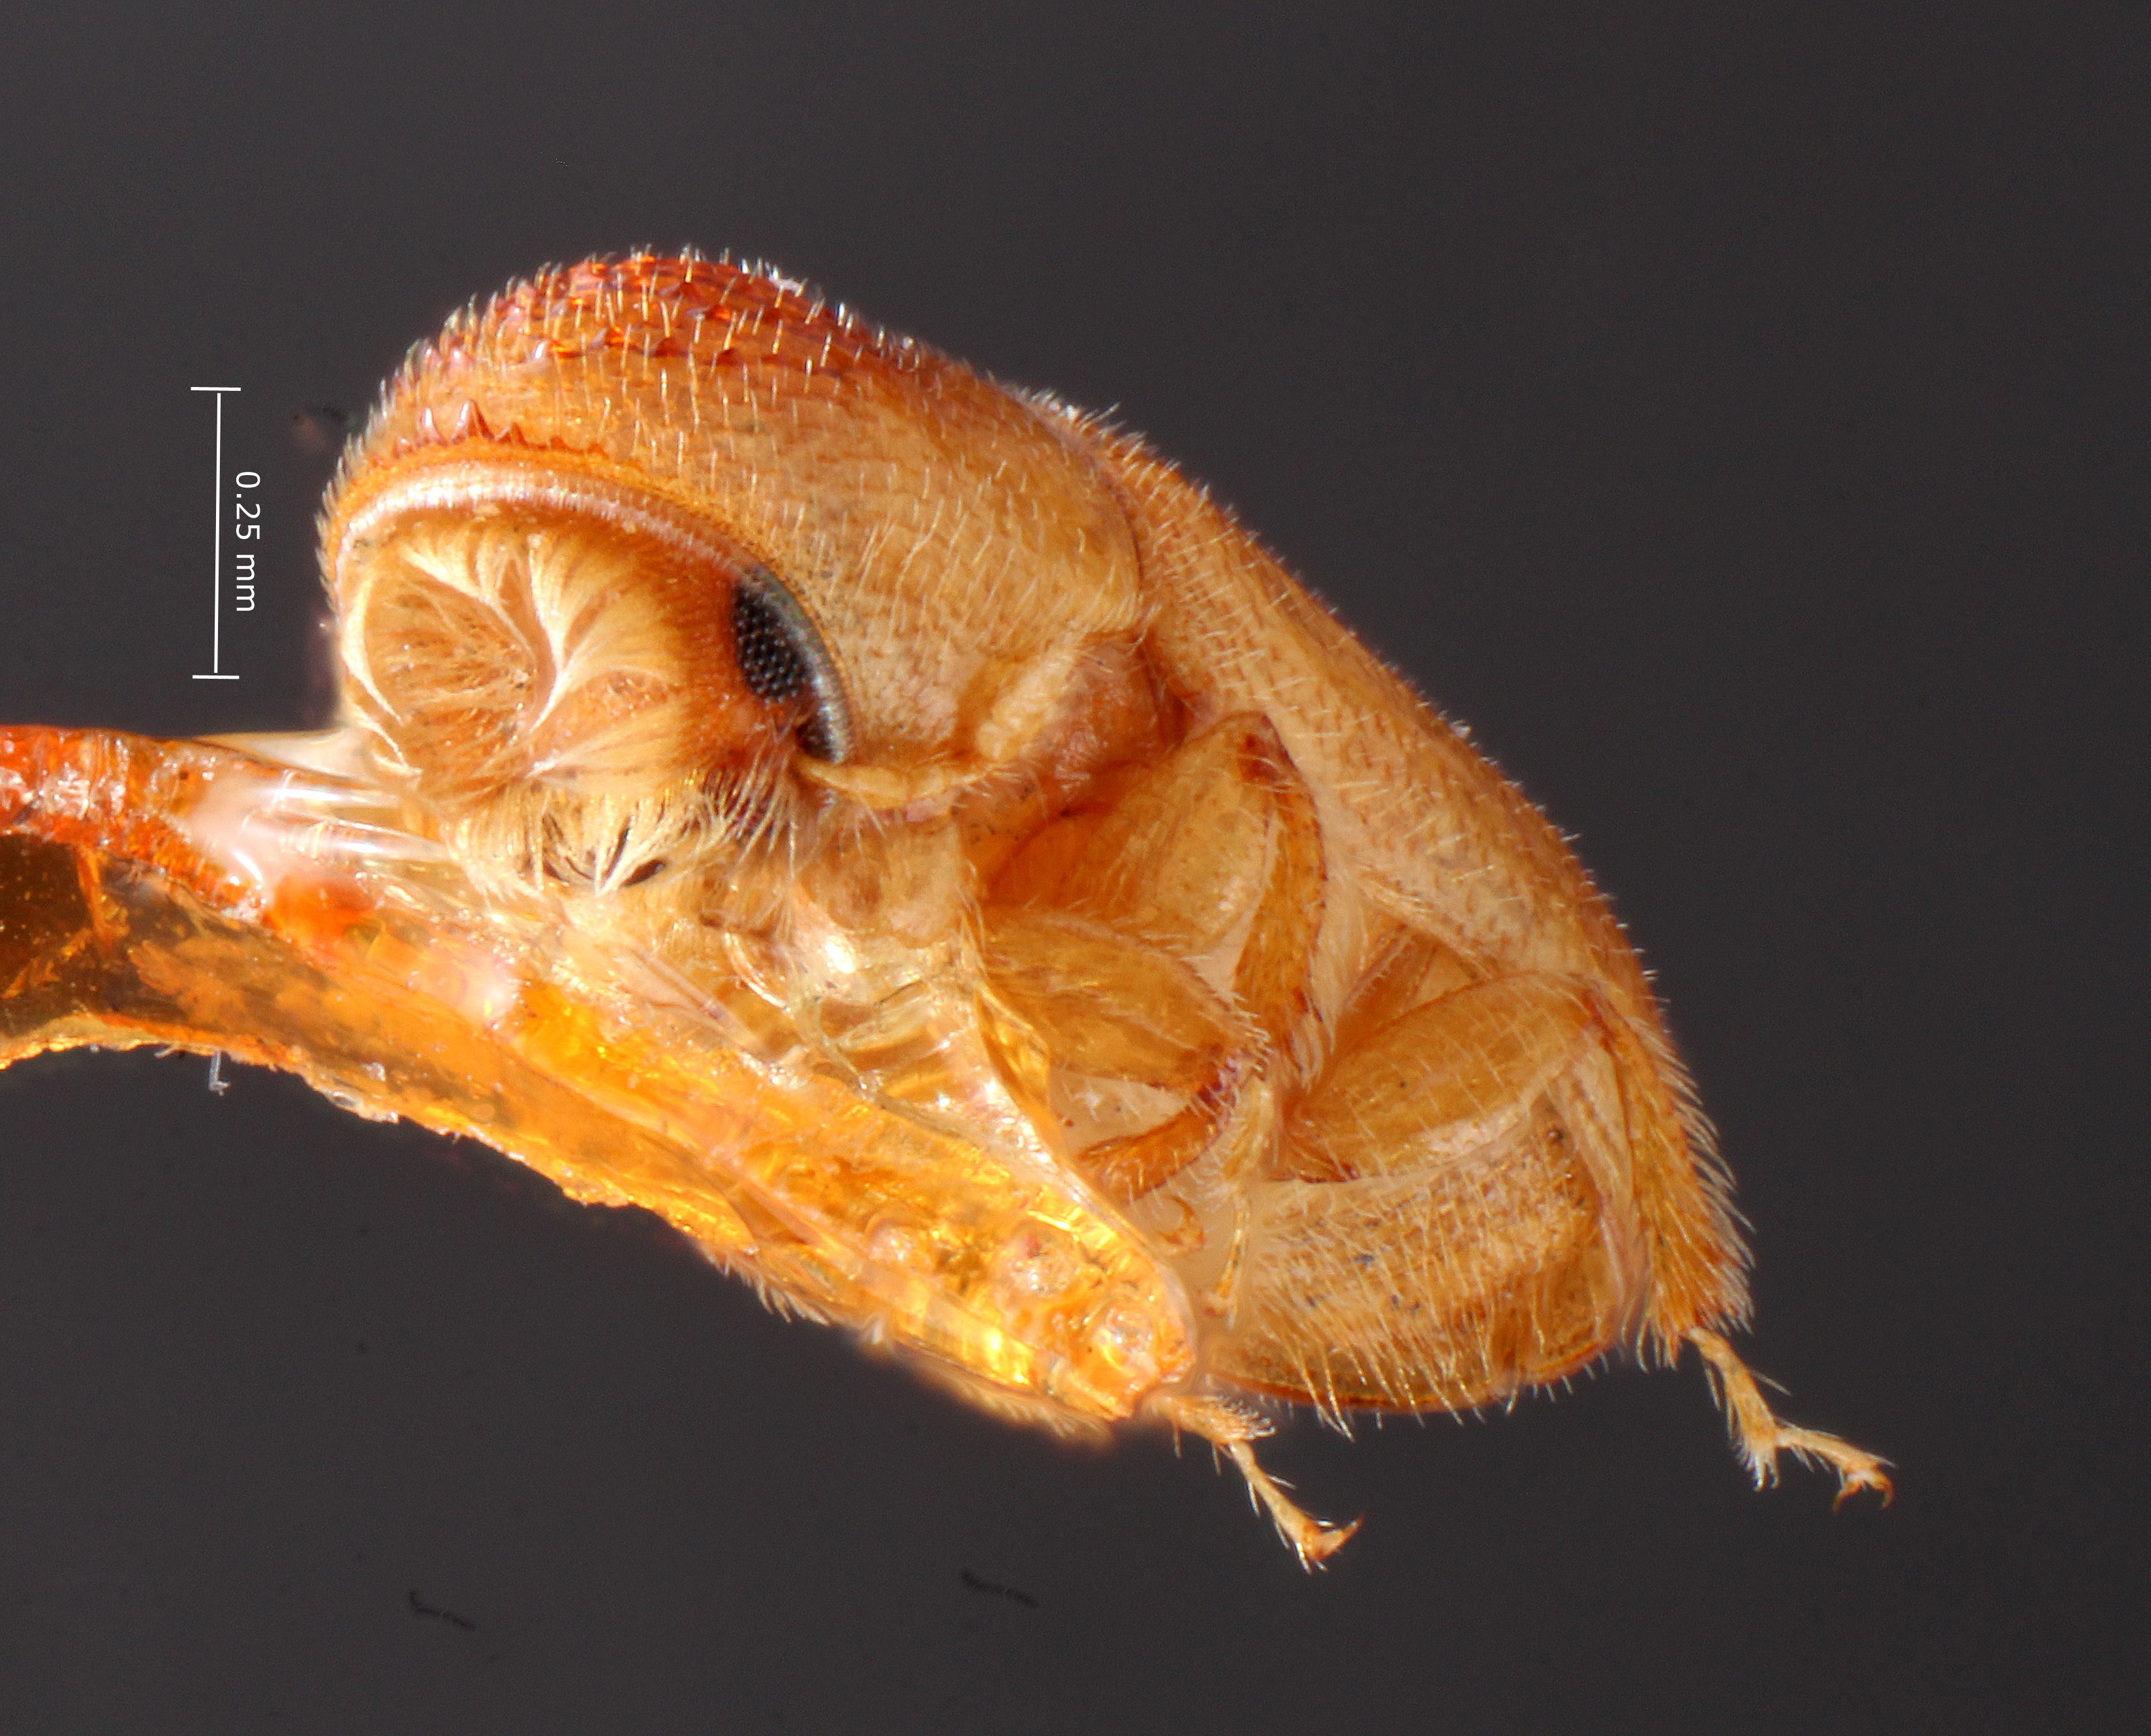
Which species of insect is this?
Pityophthorus novellus
